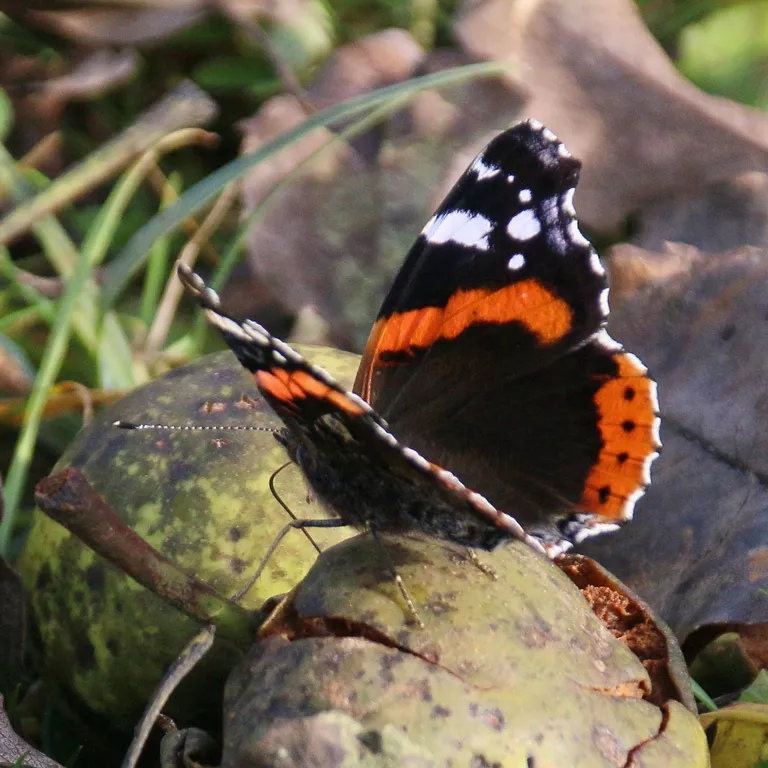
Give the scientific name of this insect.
Vanessa atalanta
